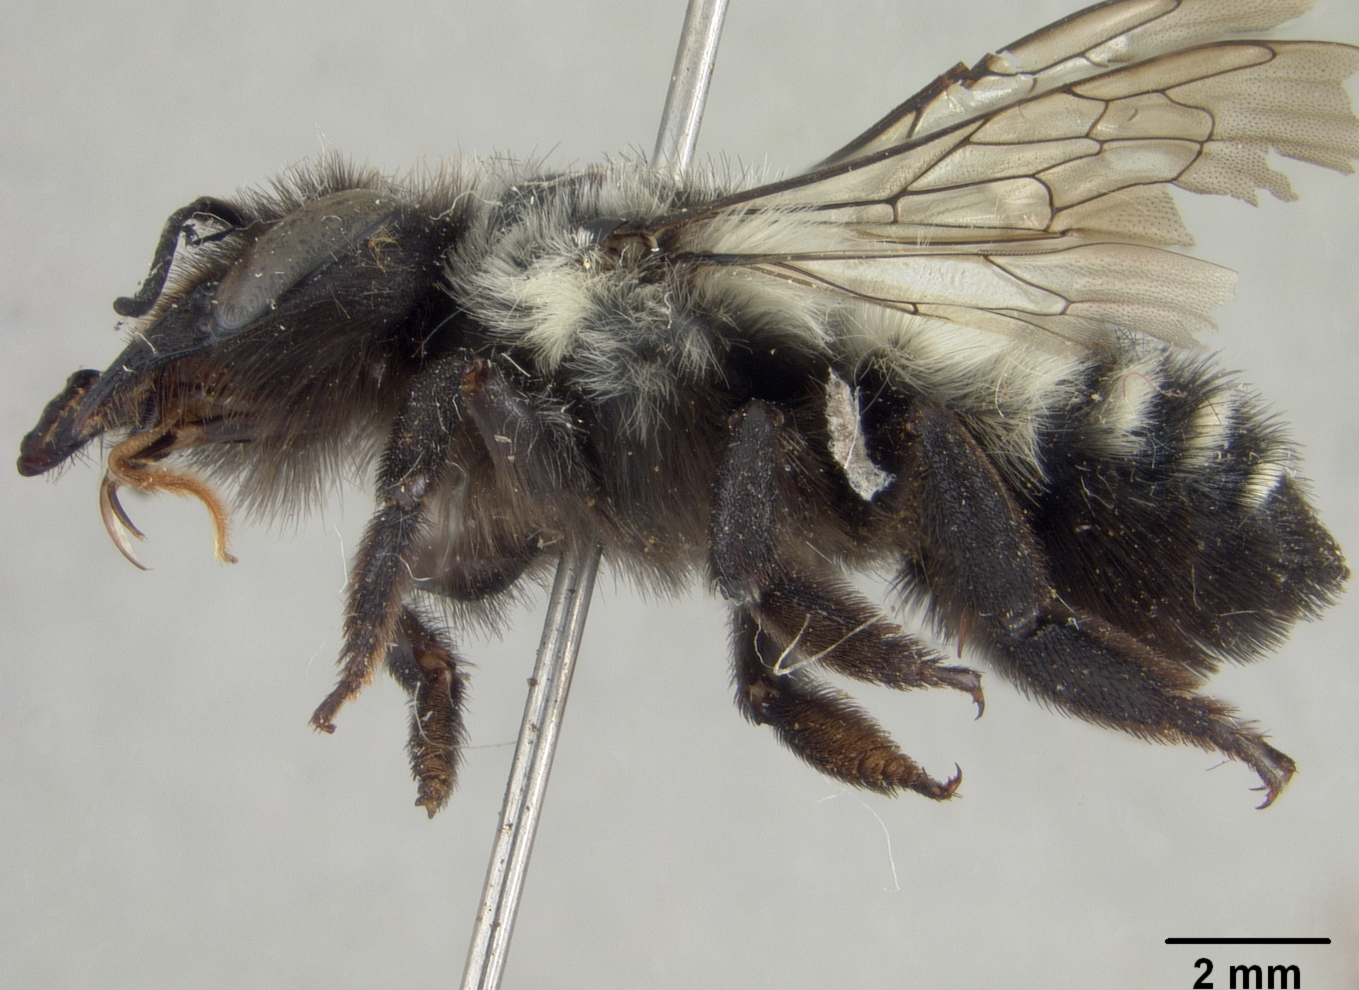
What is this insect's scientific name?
Cressoniella golbachi
